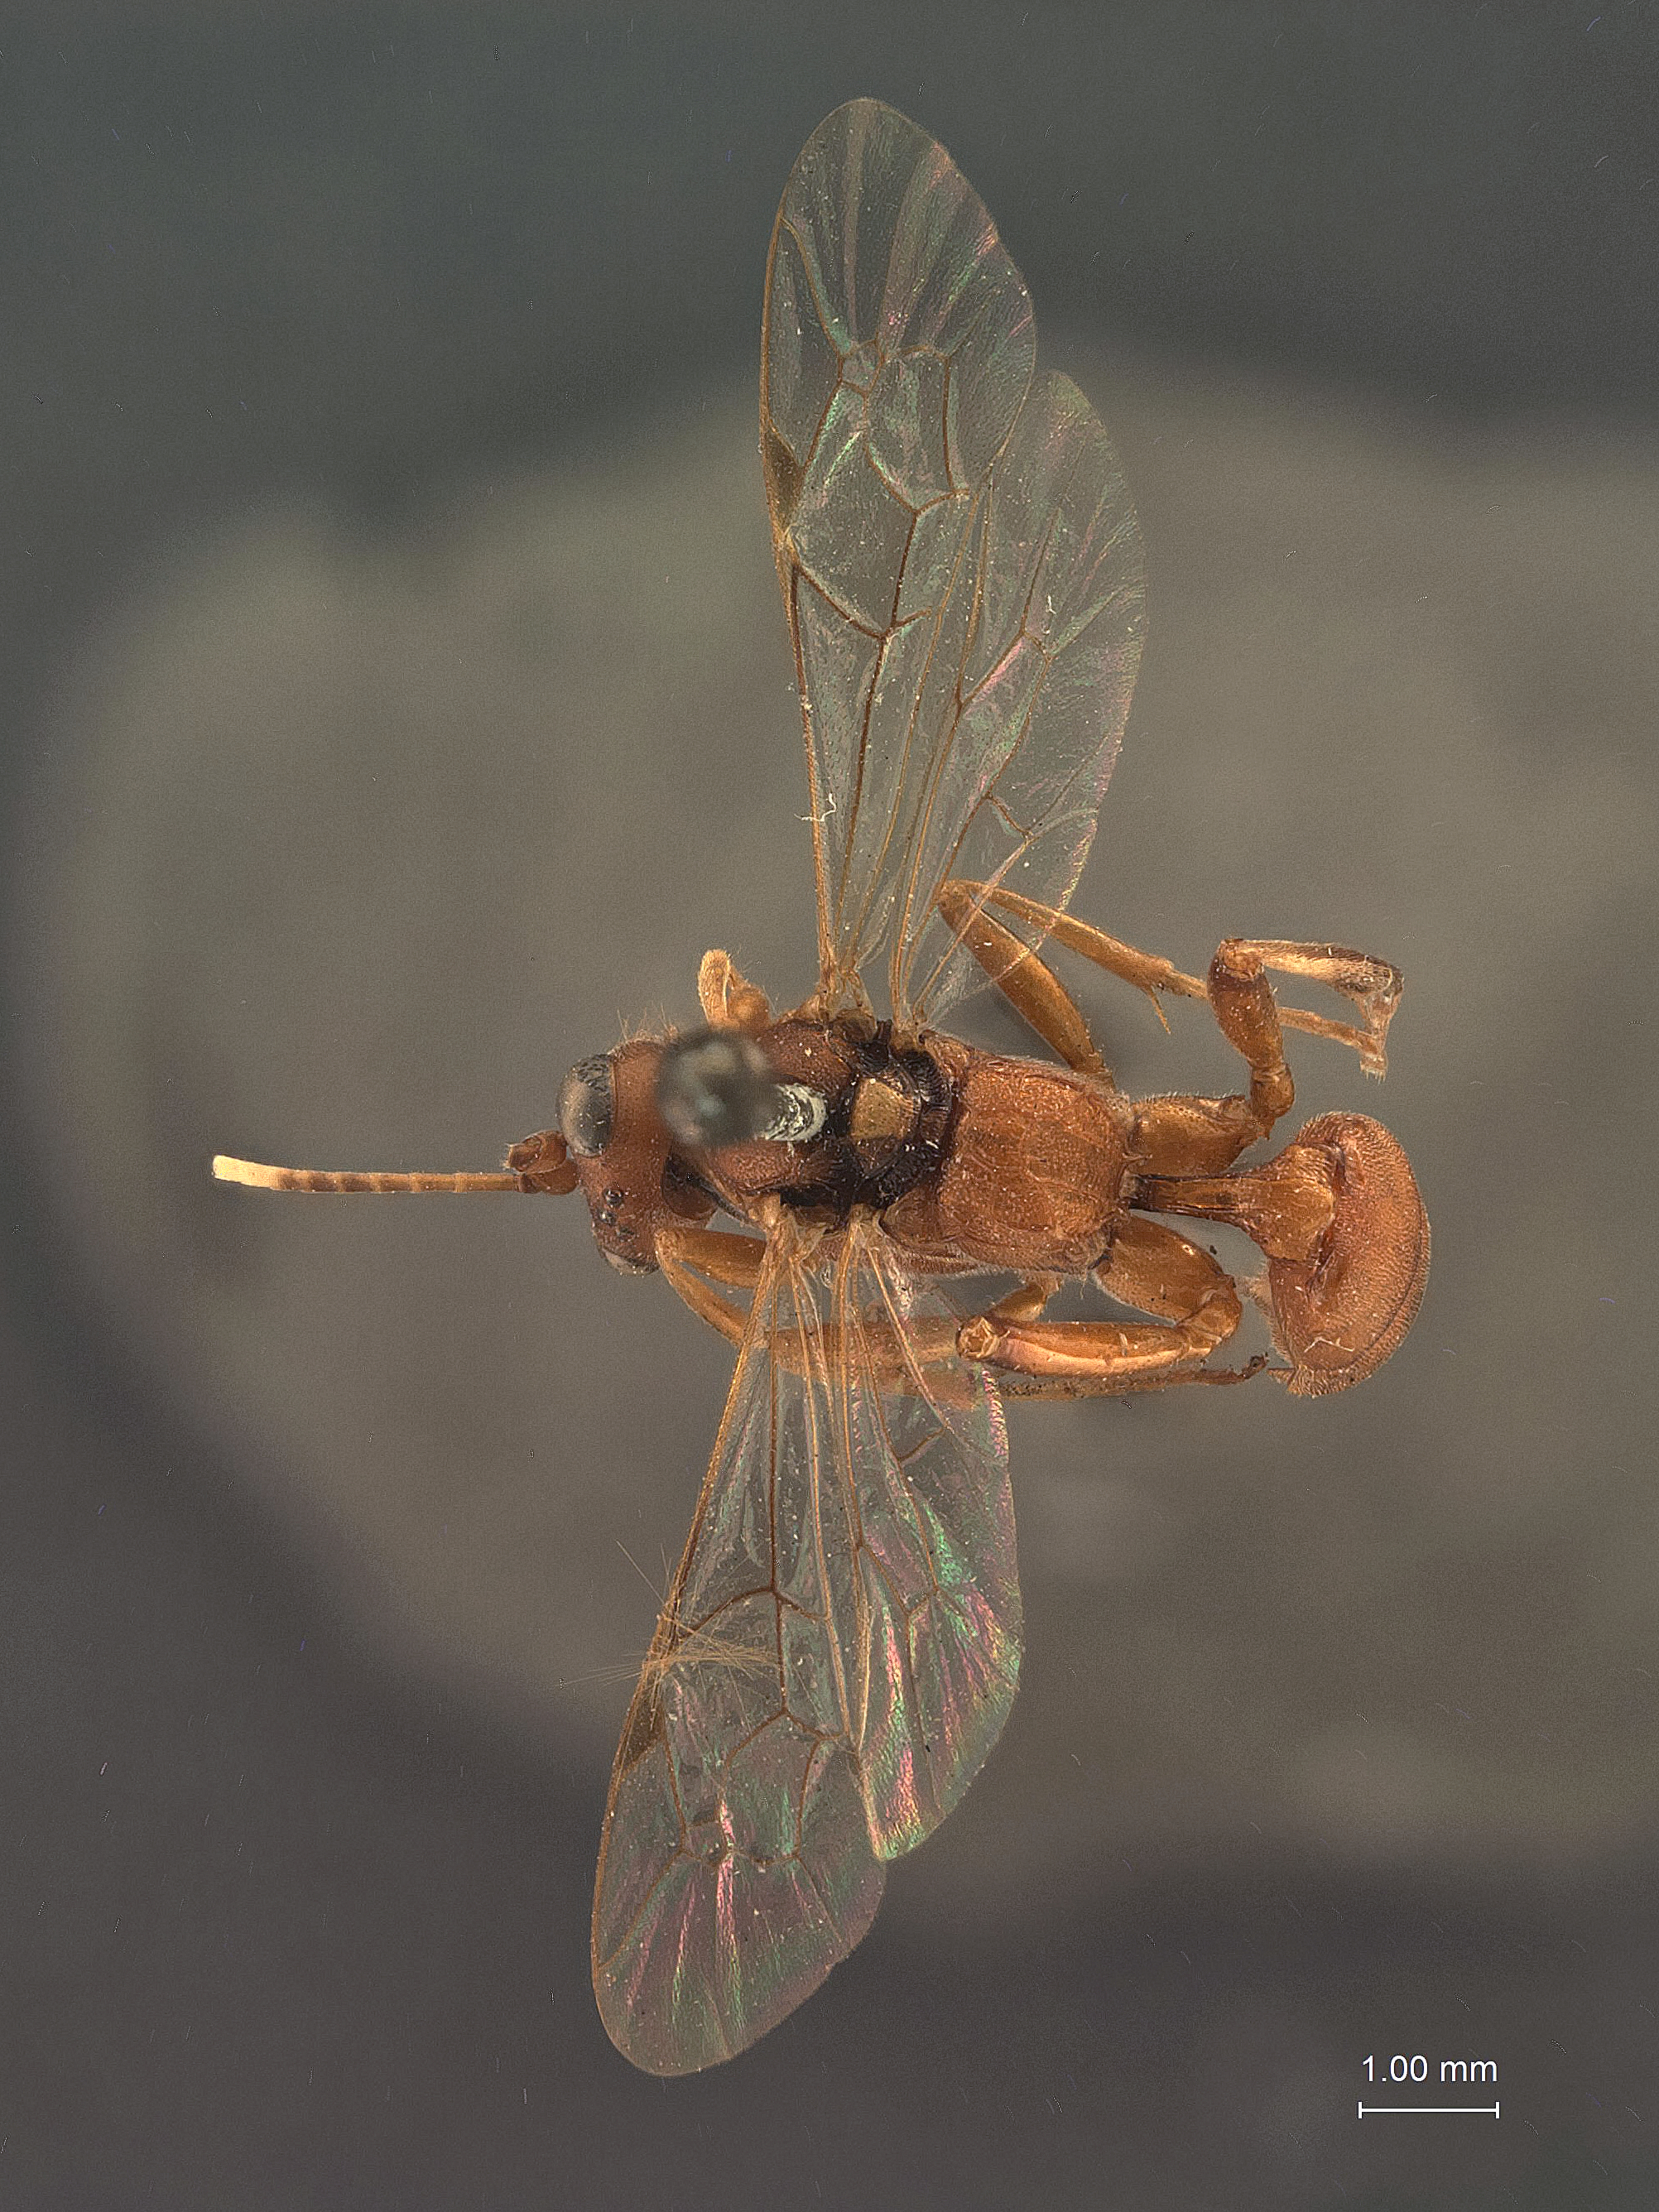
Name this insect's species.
Ichneumon tharotis
